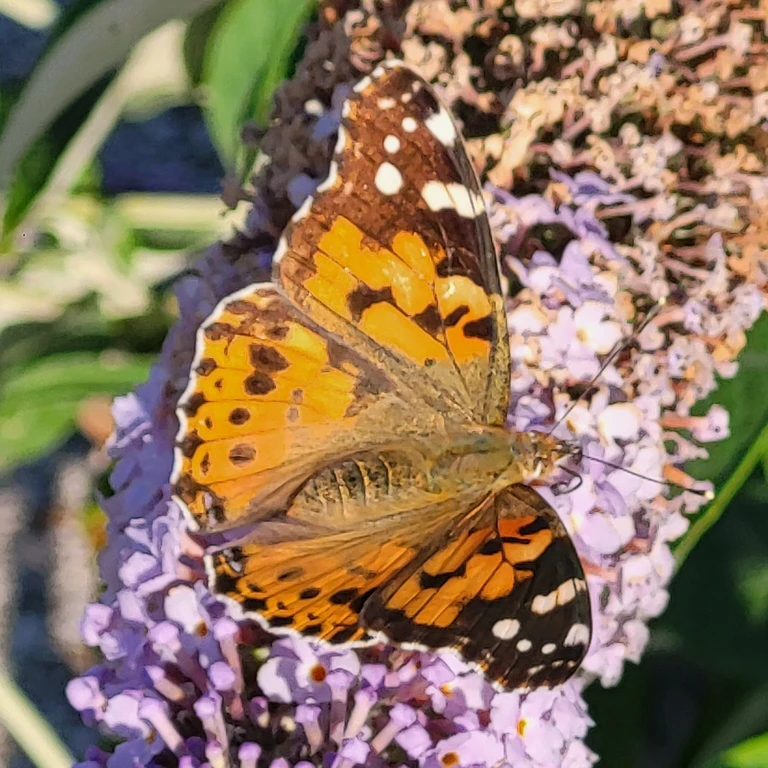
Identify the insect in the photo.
Vanessa cardui
